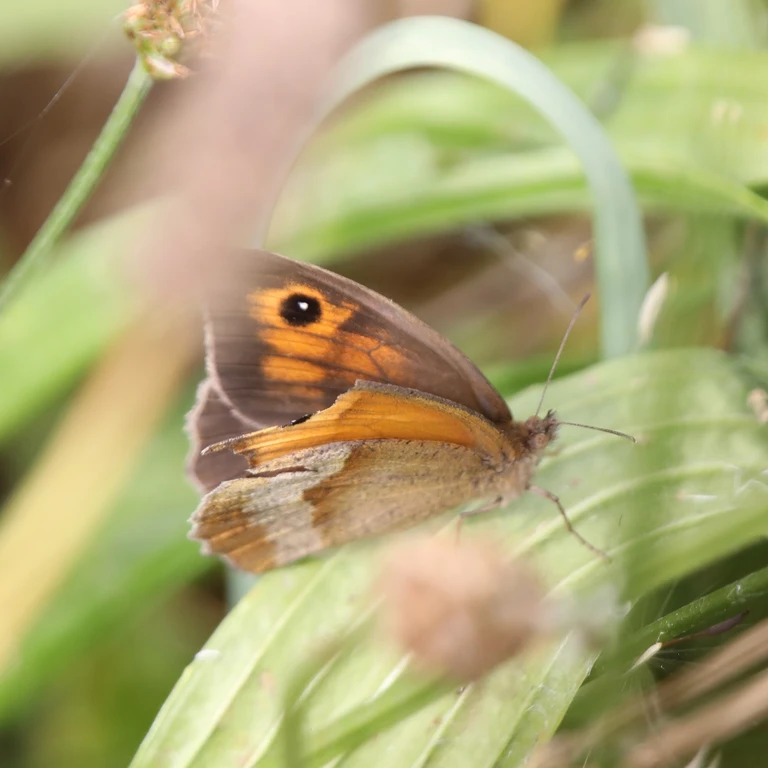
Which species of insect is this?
Maniola jurtina
